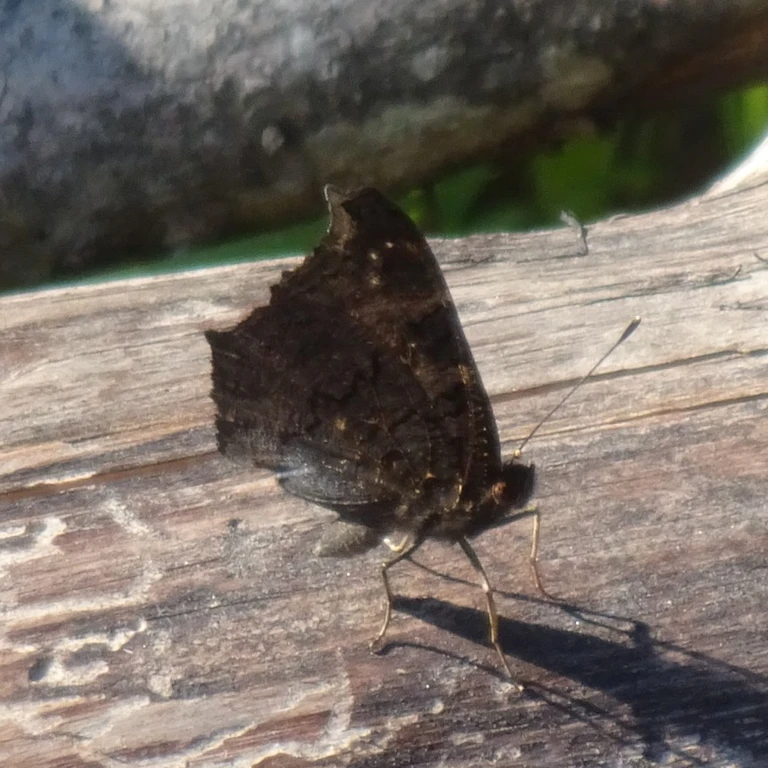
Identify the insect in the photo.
Aglais io
